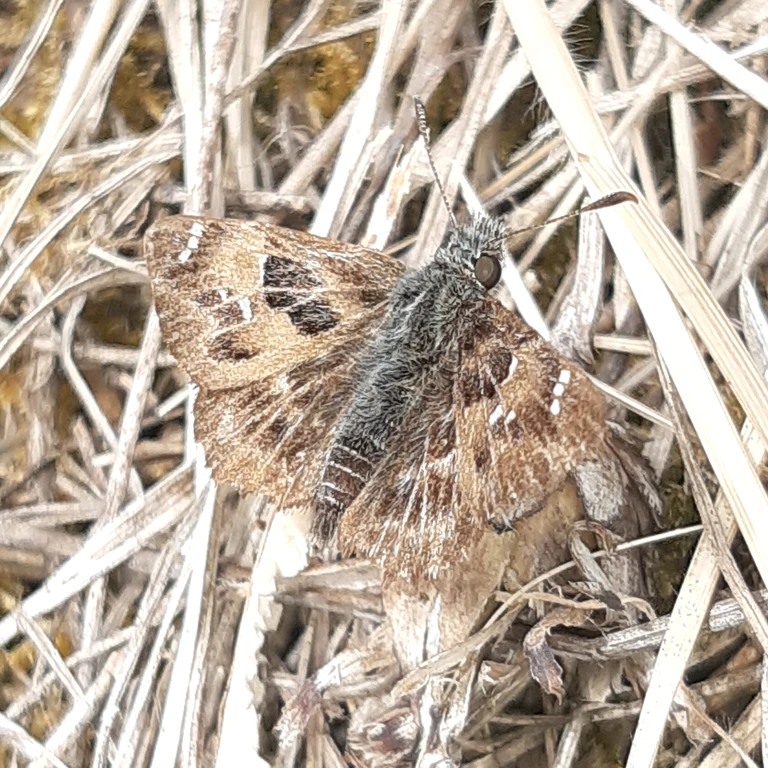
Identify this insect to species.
Carcharodus alceae
